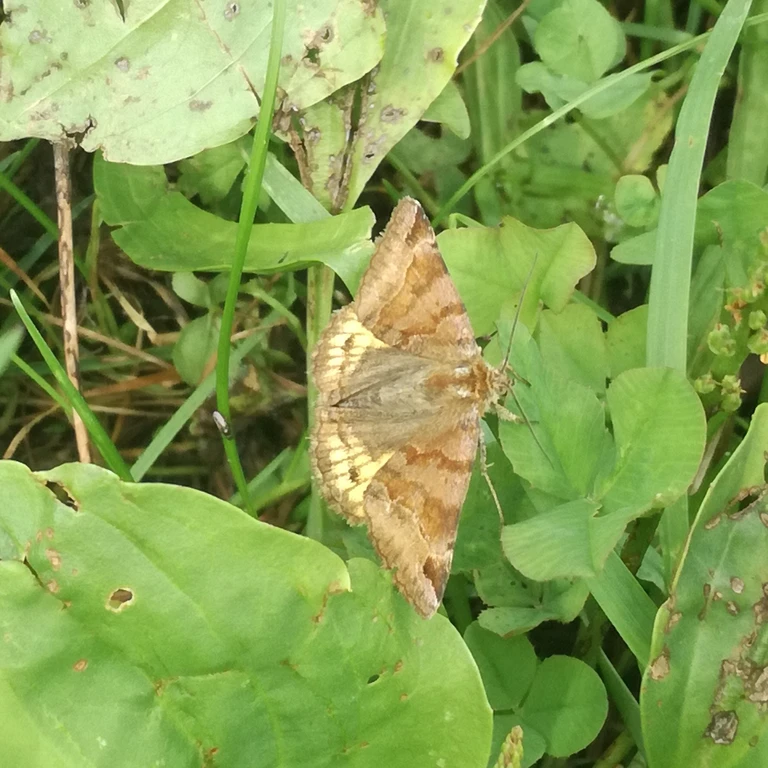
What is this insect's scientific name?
Euclidia glyphica
